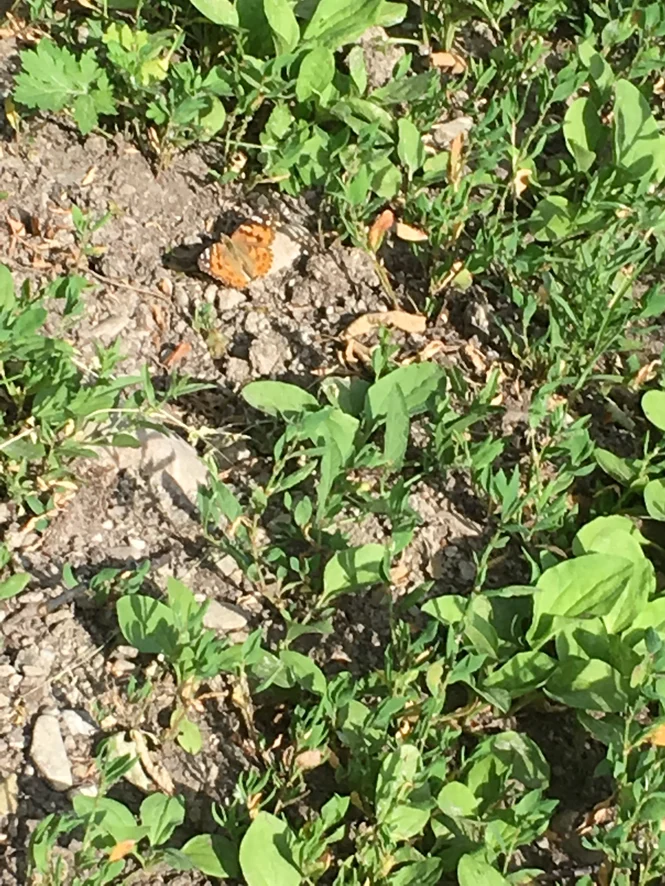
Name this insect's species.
Vanessa cardui
